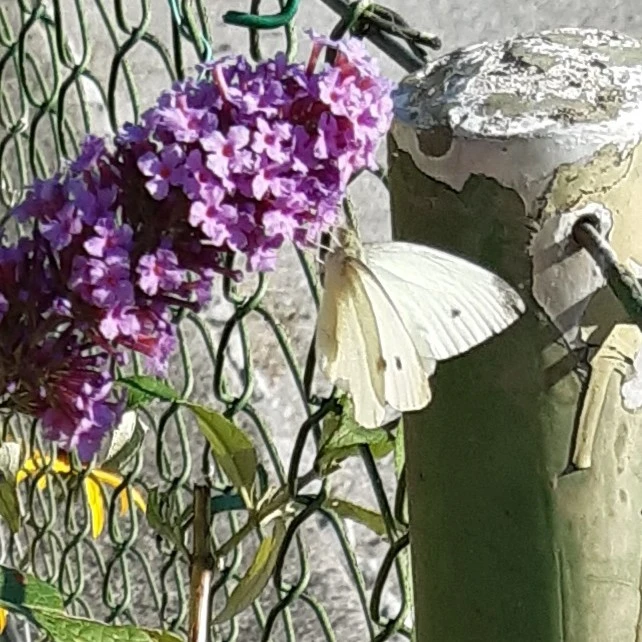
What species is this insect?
Pieris rapae
